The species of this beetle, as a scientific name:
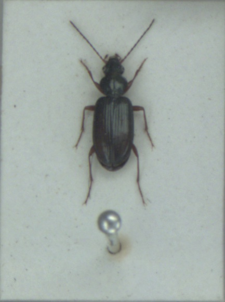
Bembidion decorum
